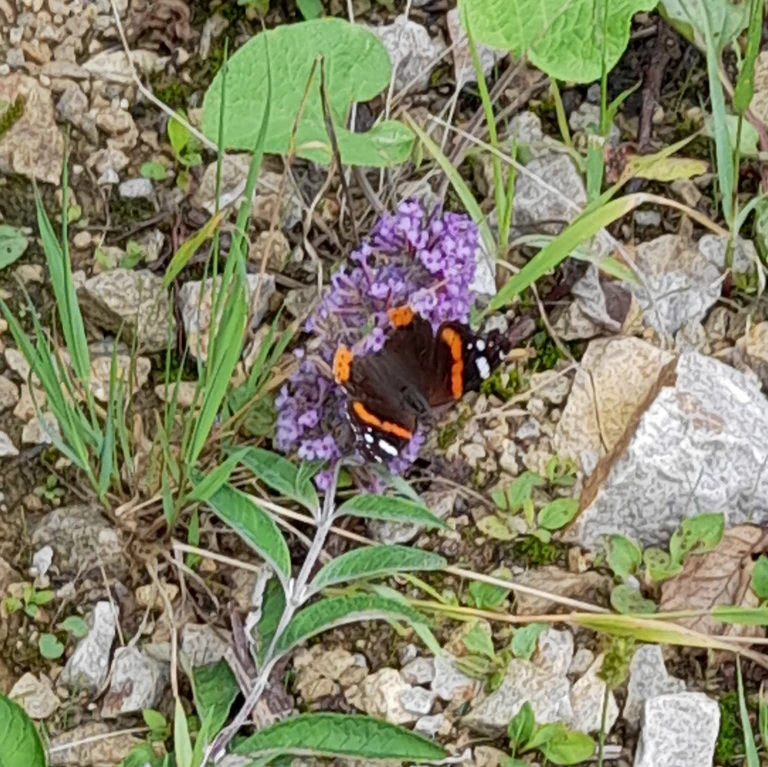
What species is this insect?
Vanessa atalanta
